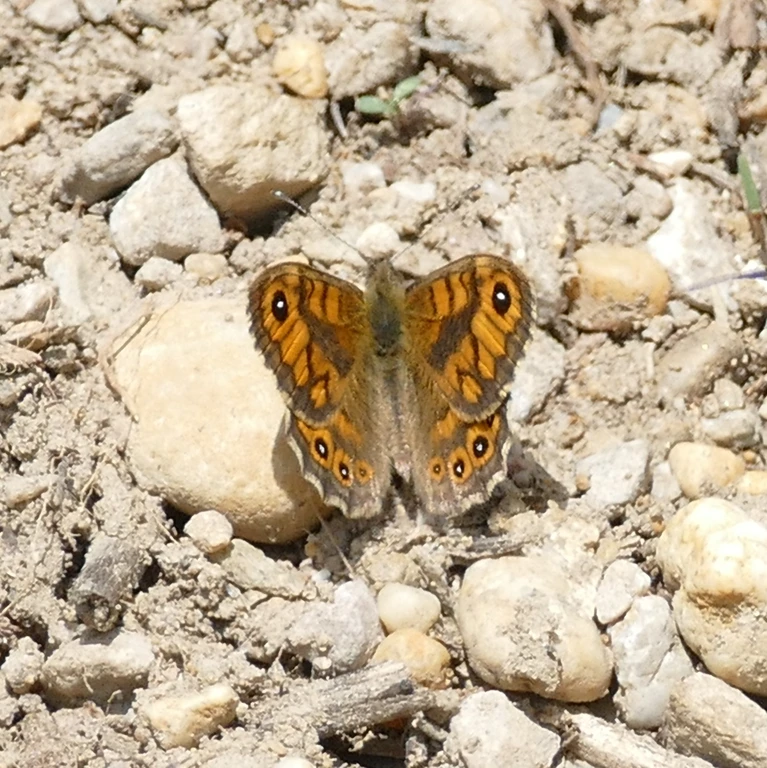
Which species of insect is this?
Lasiommata megera (also Pararge megera)
